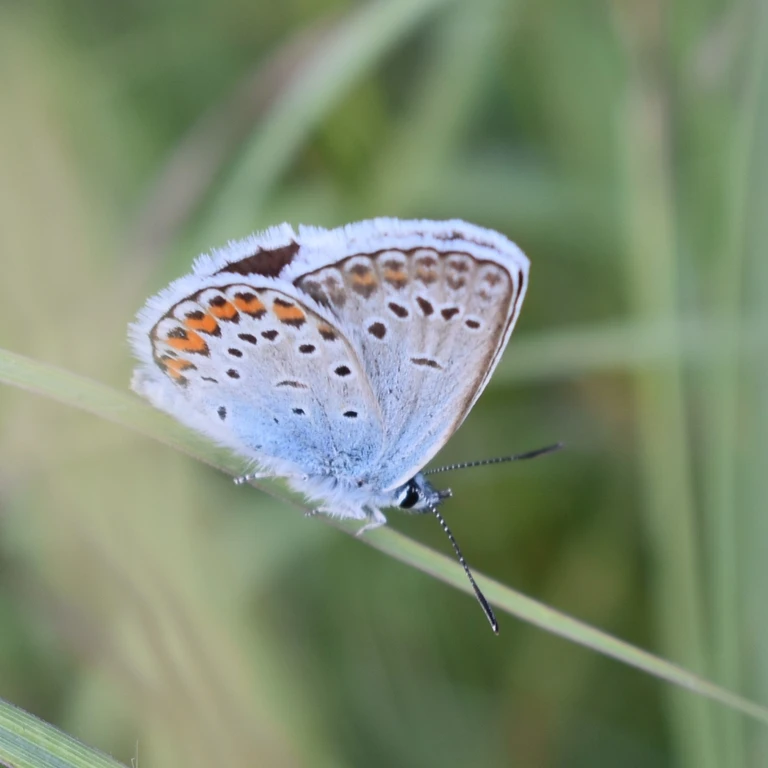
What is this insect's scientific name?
Plebejus argus
